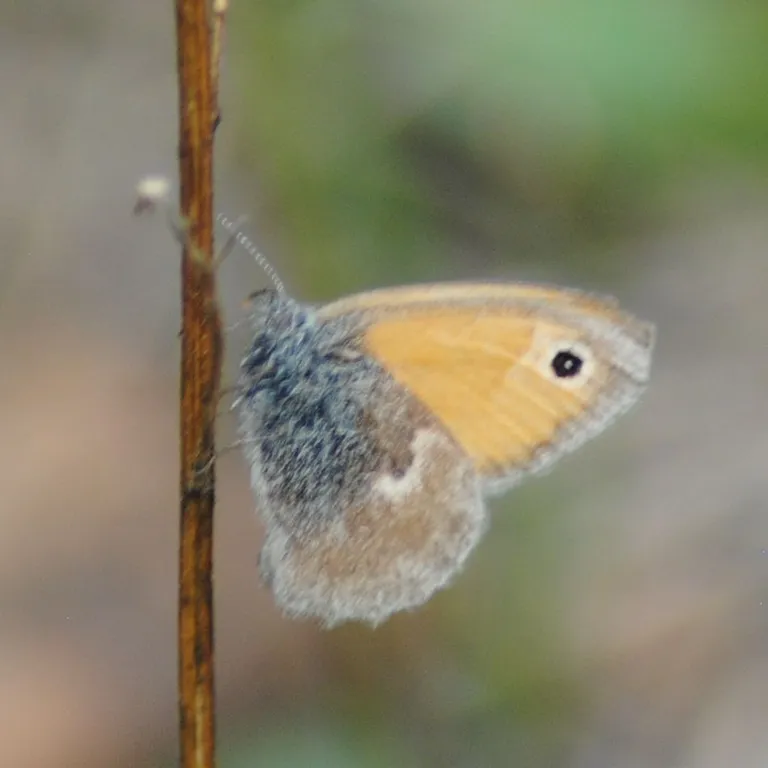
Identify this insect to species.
Coenonympha pamphilus
